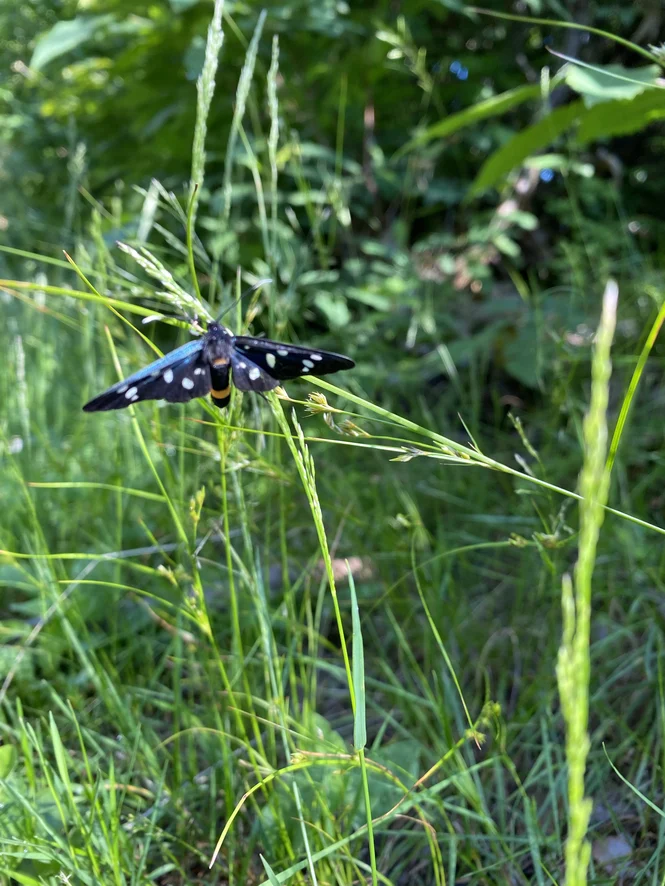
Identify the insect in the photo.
Amata phegea
